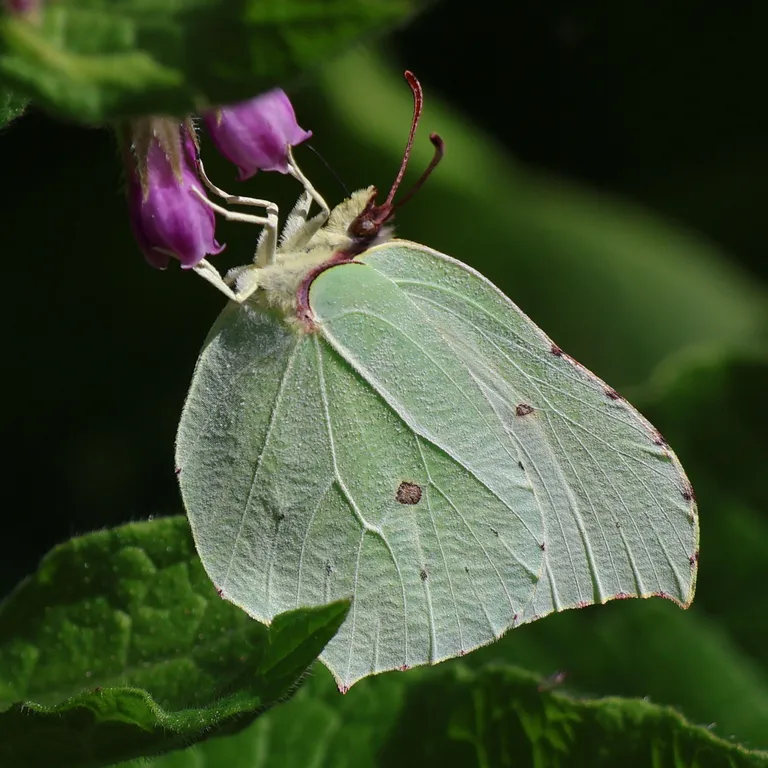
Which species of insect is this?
Gonepteryx rhamni
